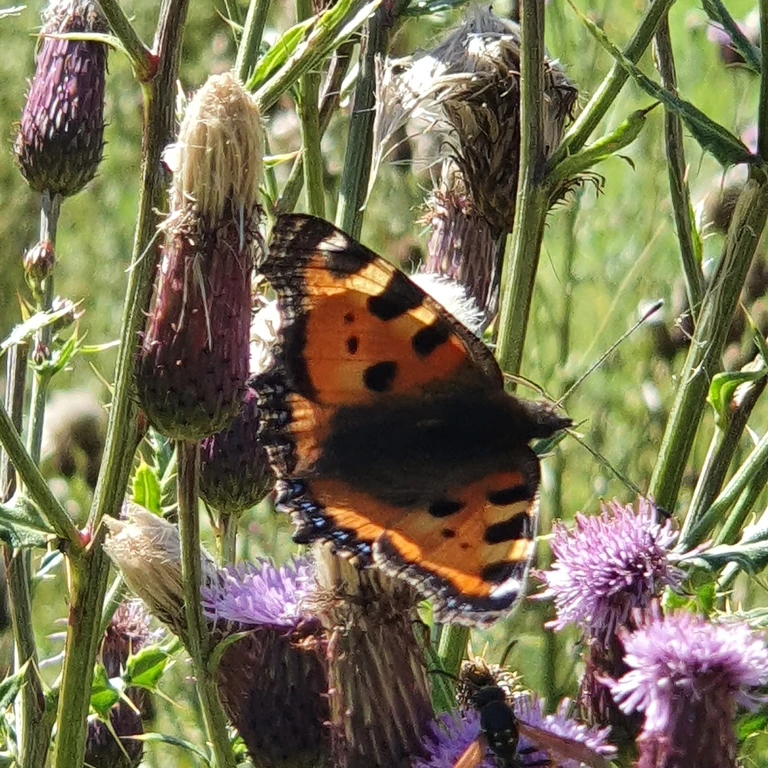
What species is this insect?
Aglais urticae
